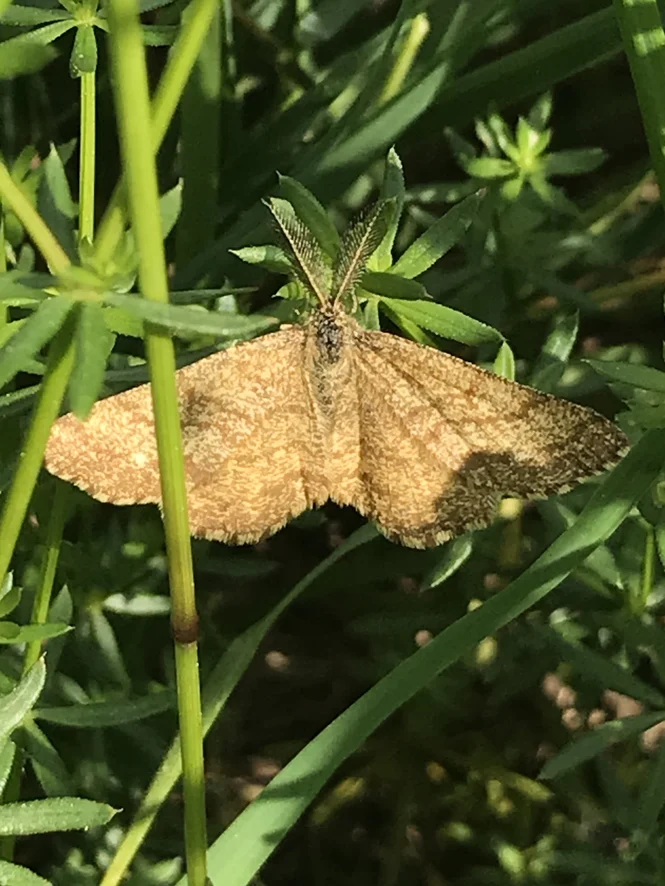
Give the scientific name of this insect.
Ematurga atomaria
